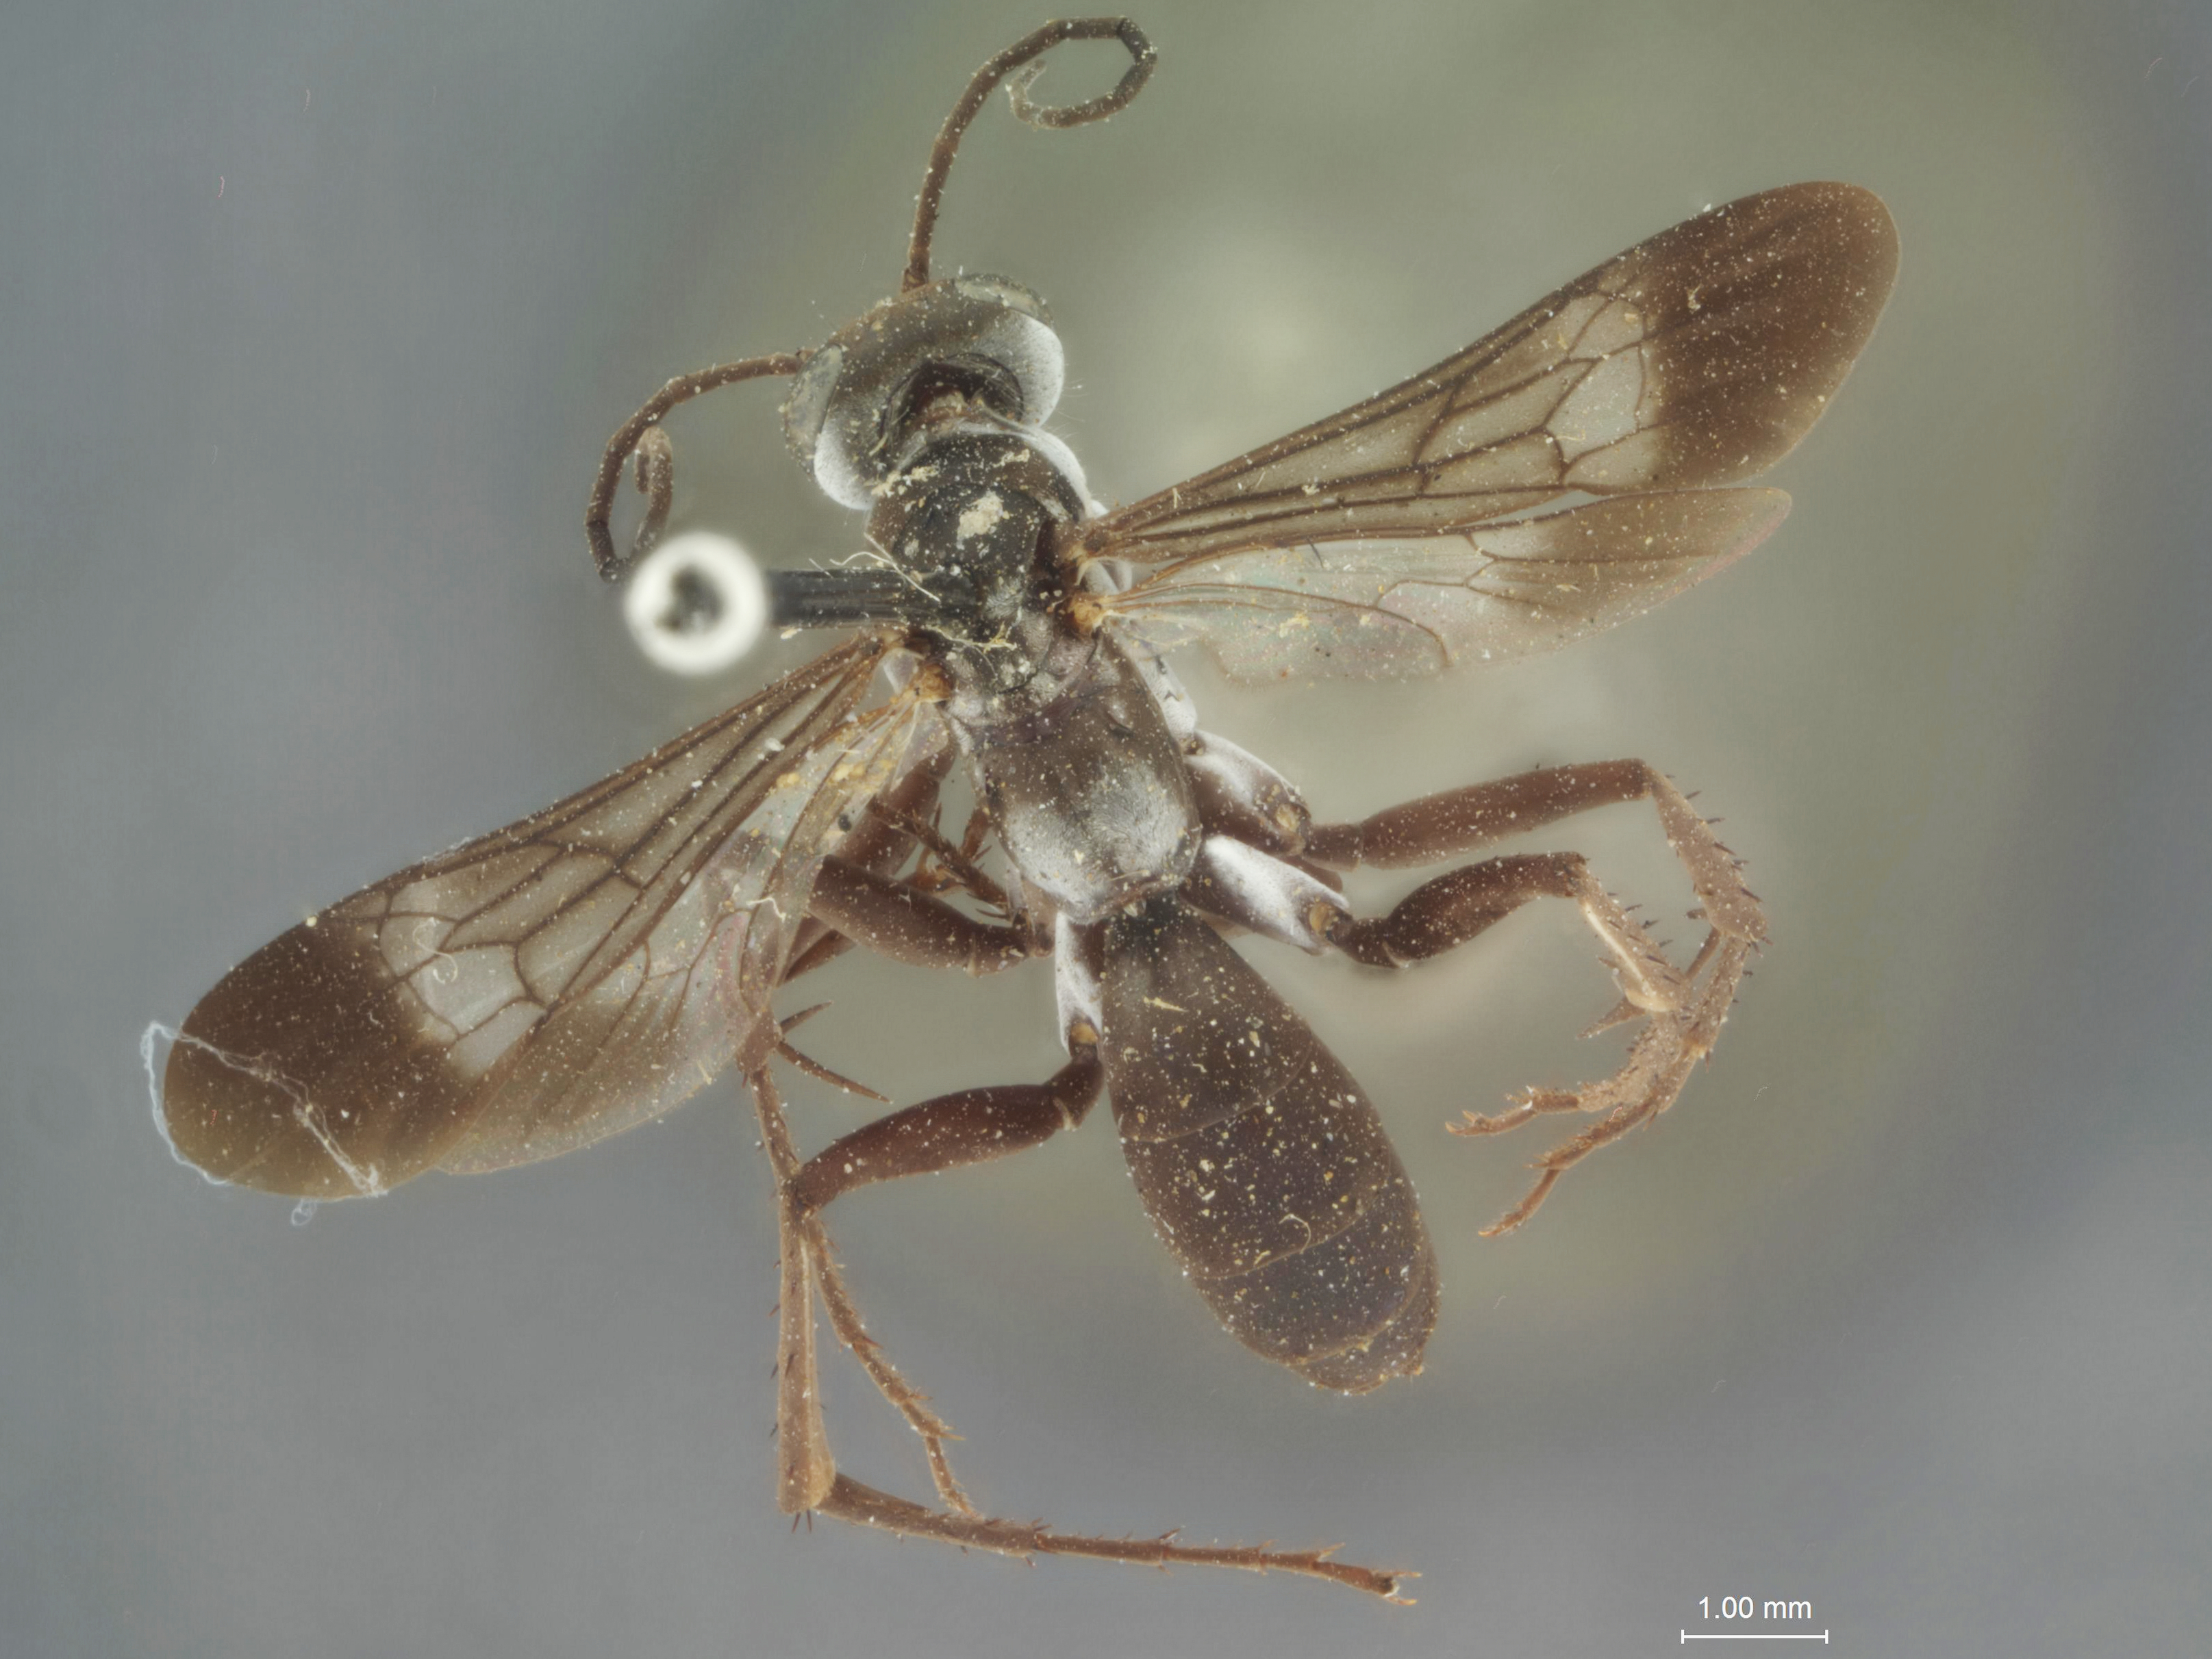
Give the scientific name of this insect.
Evagetes rarus
